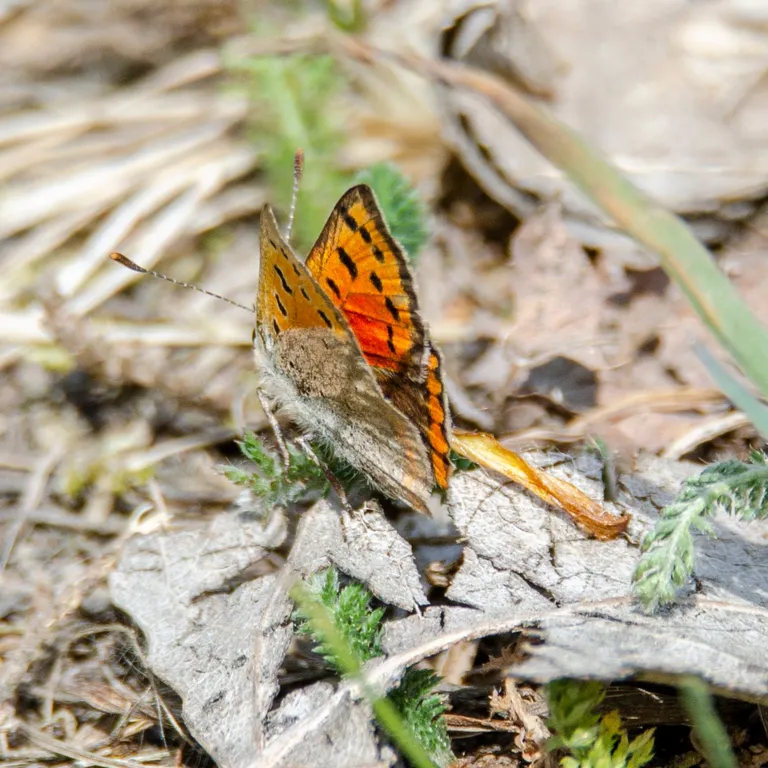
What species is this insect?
Lycaena phlaeas
